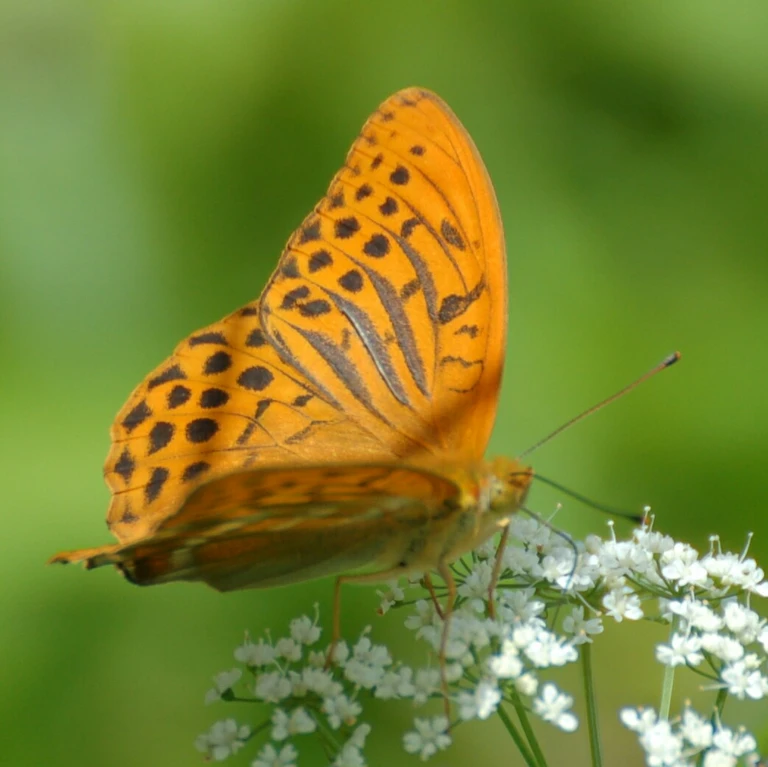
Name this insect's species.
Argynnis paphia
